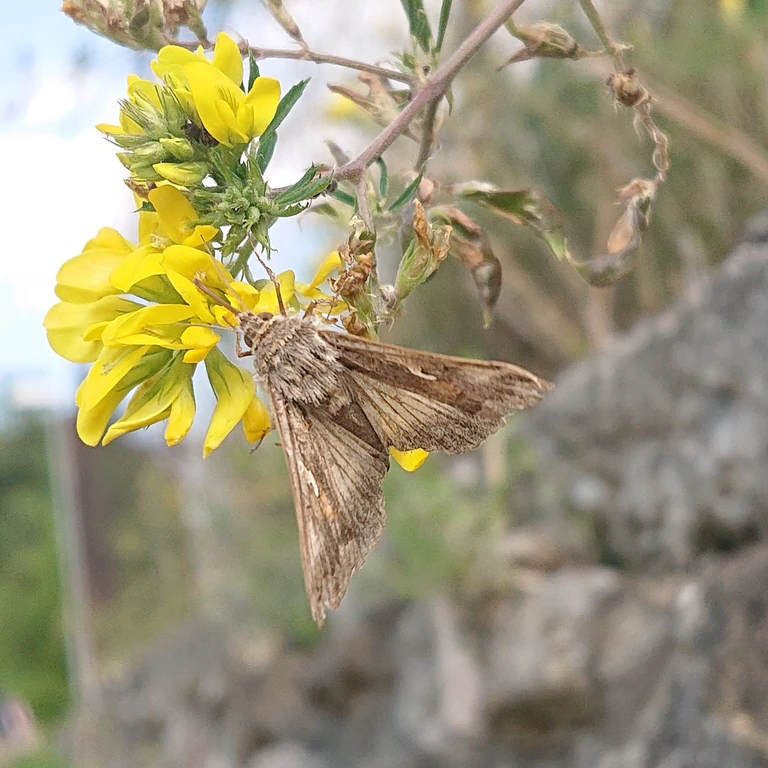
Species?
Autographa gamma
